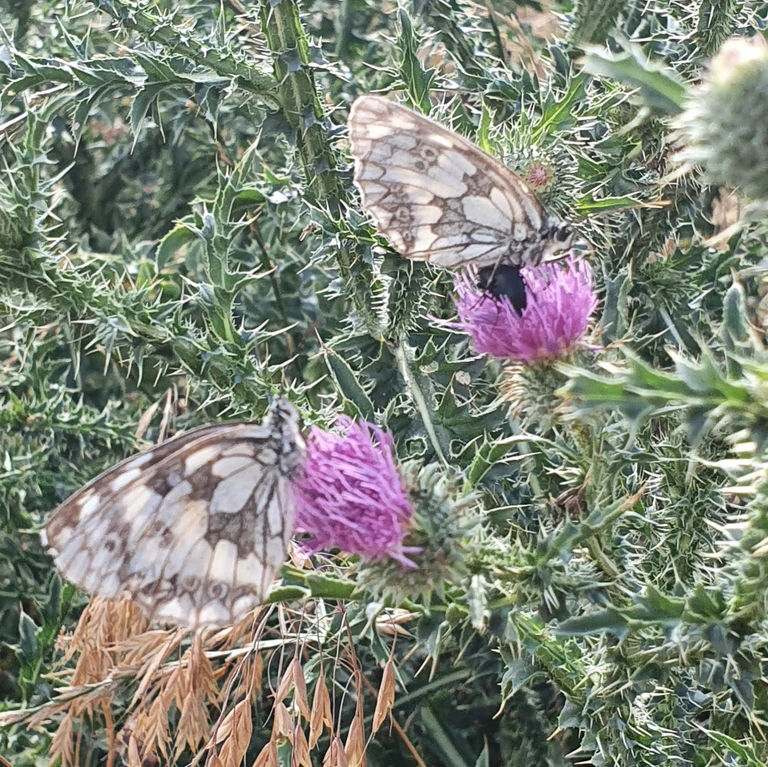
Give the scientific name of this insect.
Melanargia galathea
